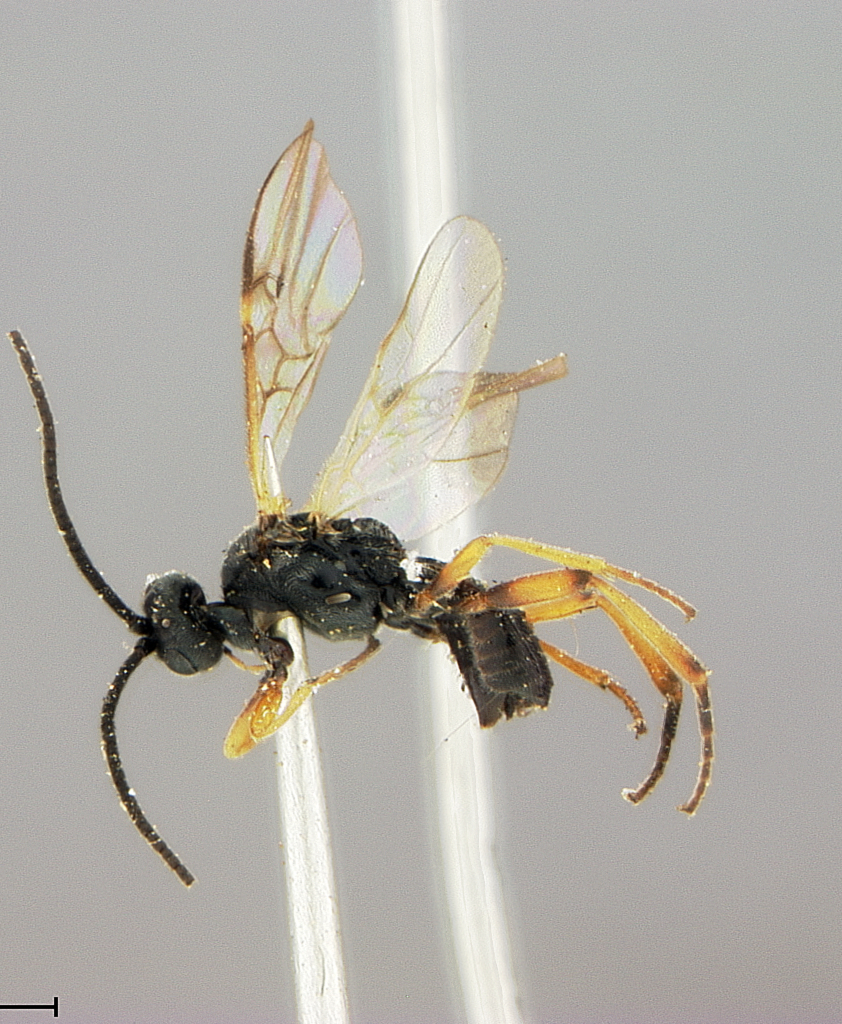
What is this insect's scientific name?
Microplitis alaskensis
